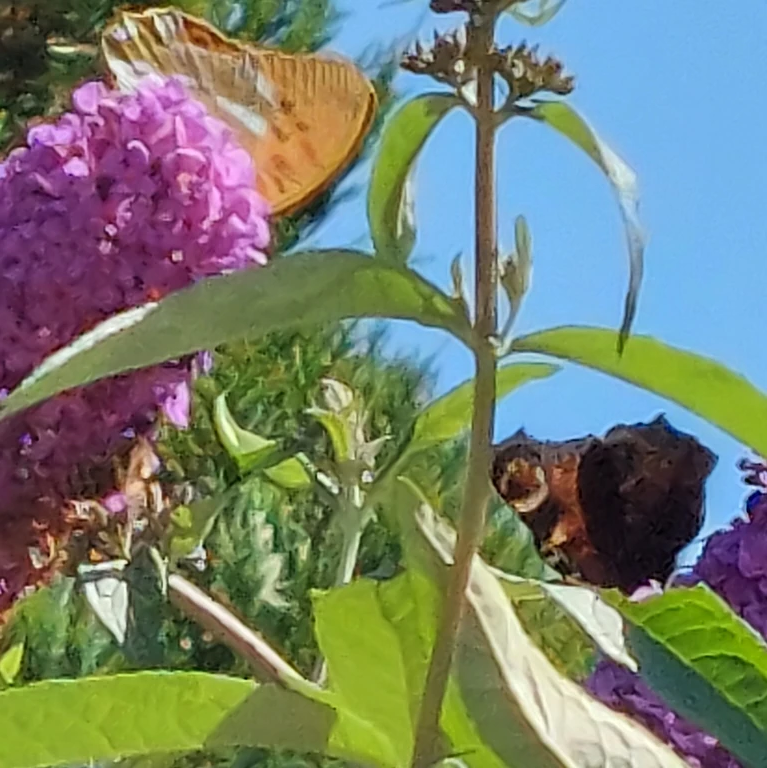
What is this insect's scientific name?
Aglais io
